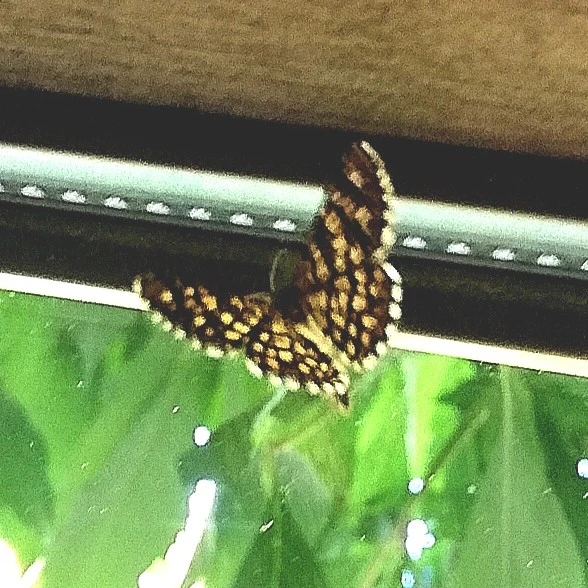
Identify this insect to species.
Chiasmia clathrata
